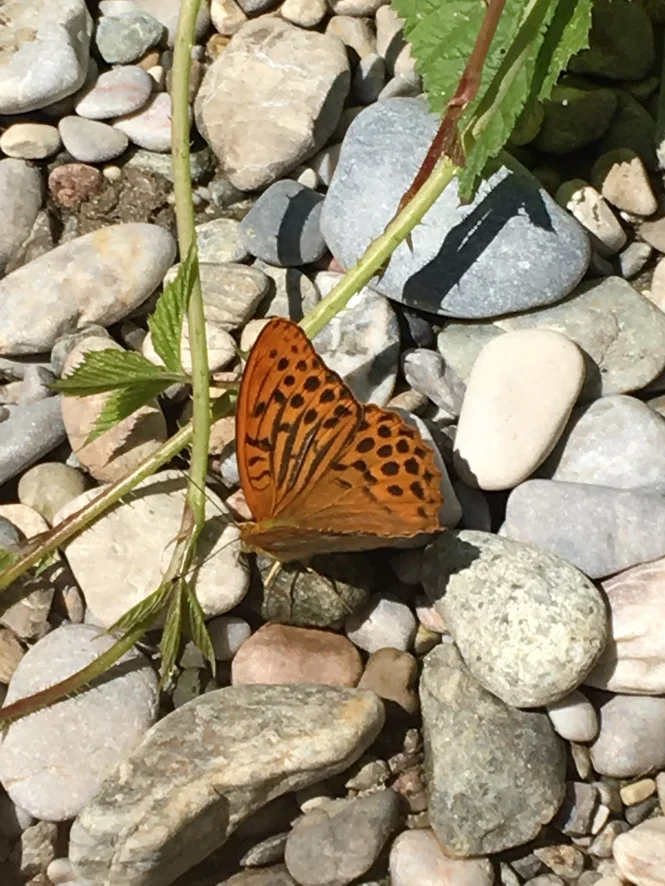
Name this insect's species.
Argynnis paphia
